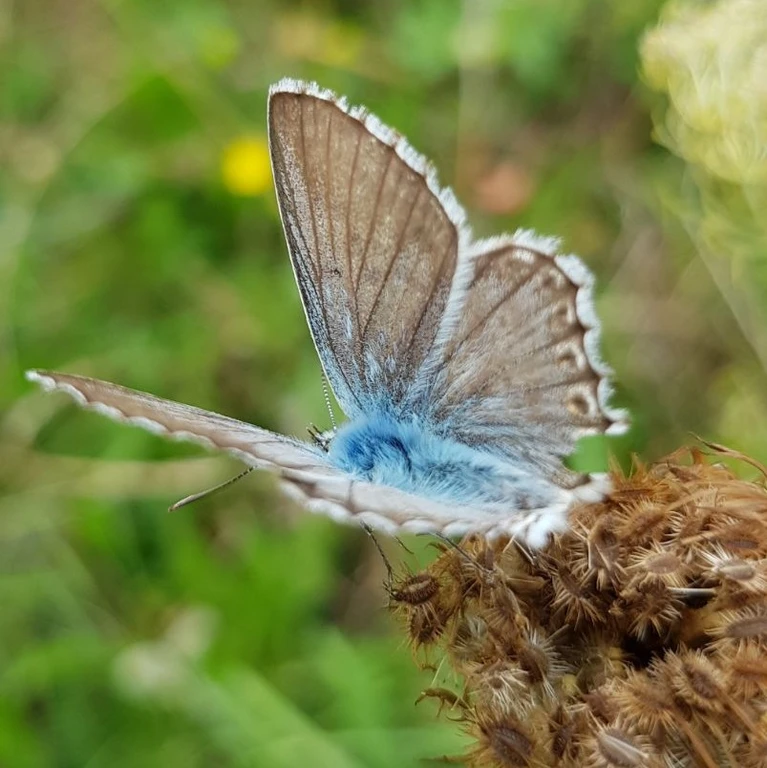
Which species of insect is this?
Lysandra coridon
